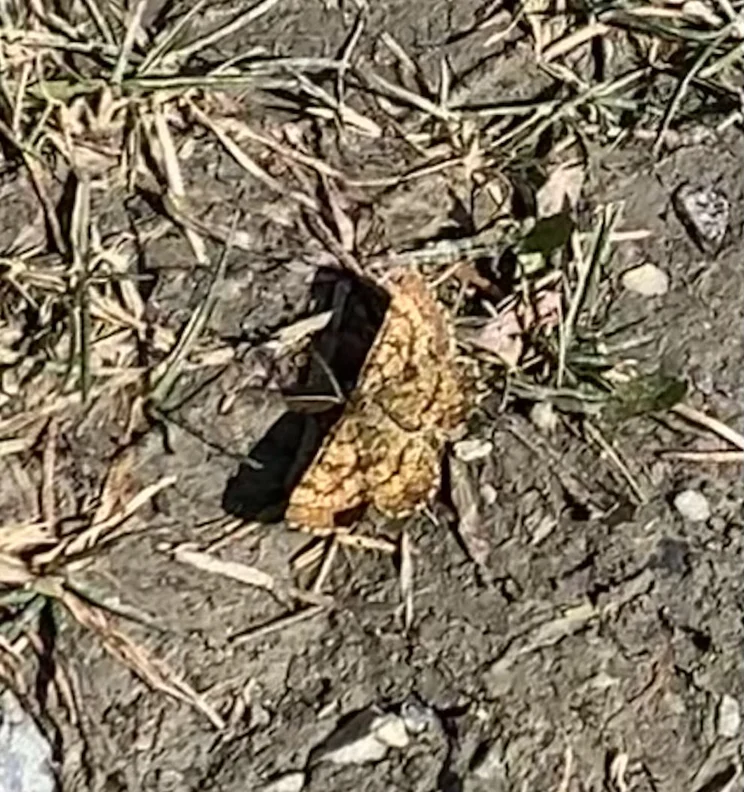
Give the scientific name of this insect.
Ematurga atomaria
